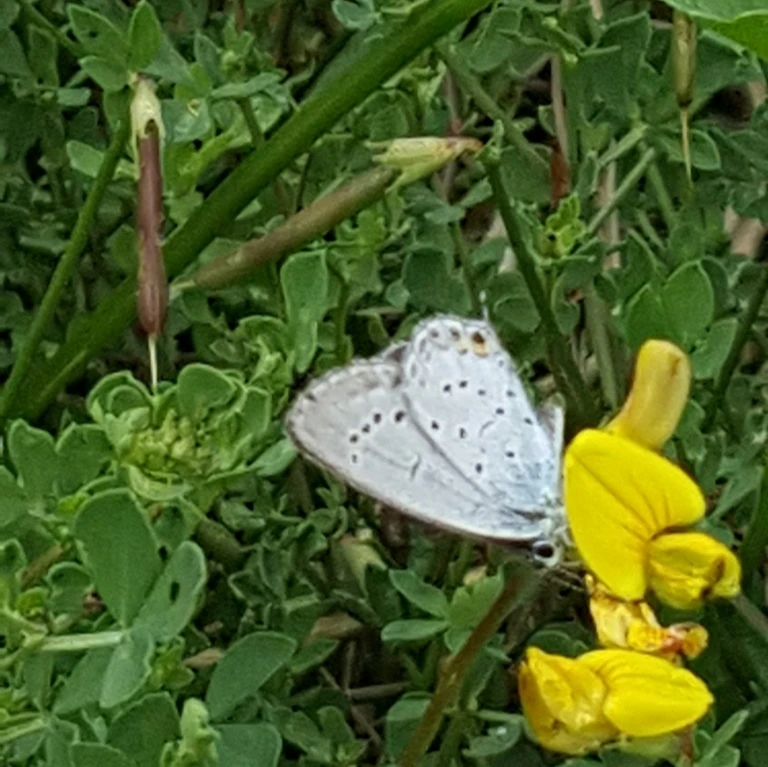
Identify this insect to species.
Cupido argiades (also Elkalyce argiades)
